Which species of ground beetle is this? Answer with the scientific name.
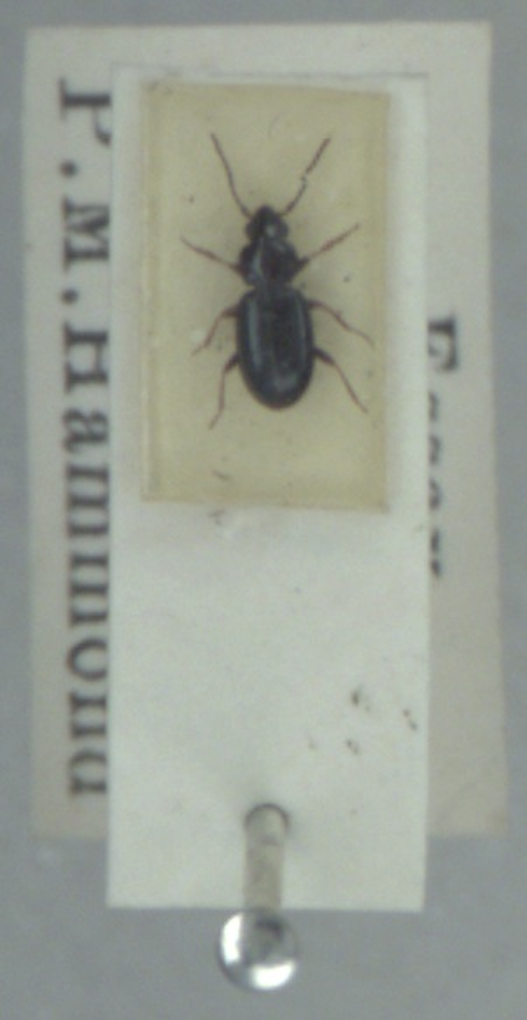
Bembidion obtusum
